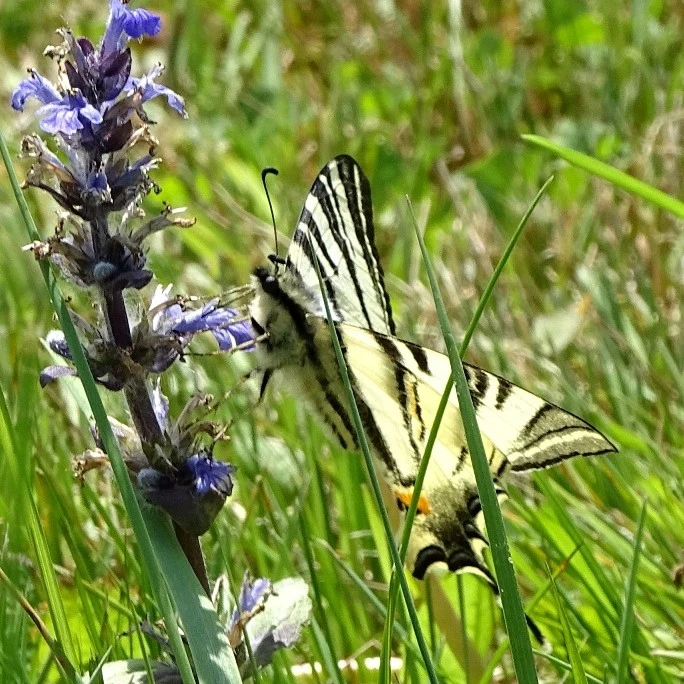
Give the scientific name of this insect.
Iphiclides podalirius
